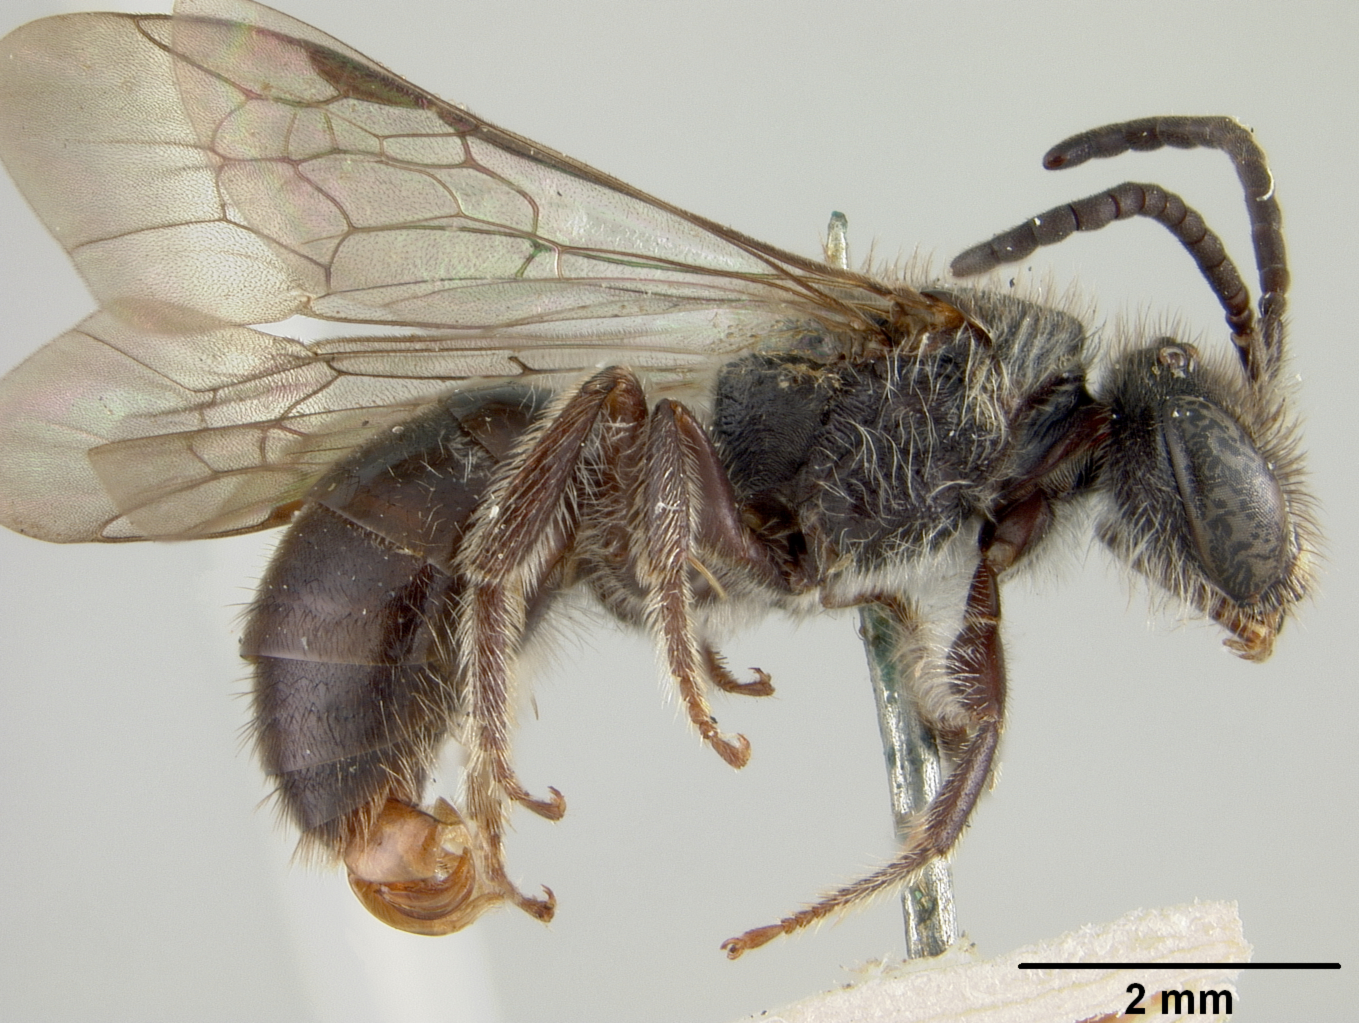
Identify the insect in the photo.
Parasphecodes infrahirtus
